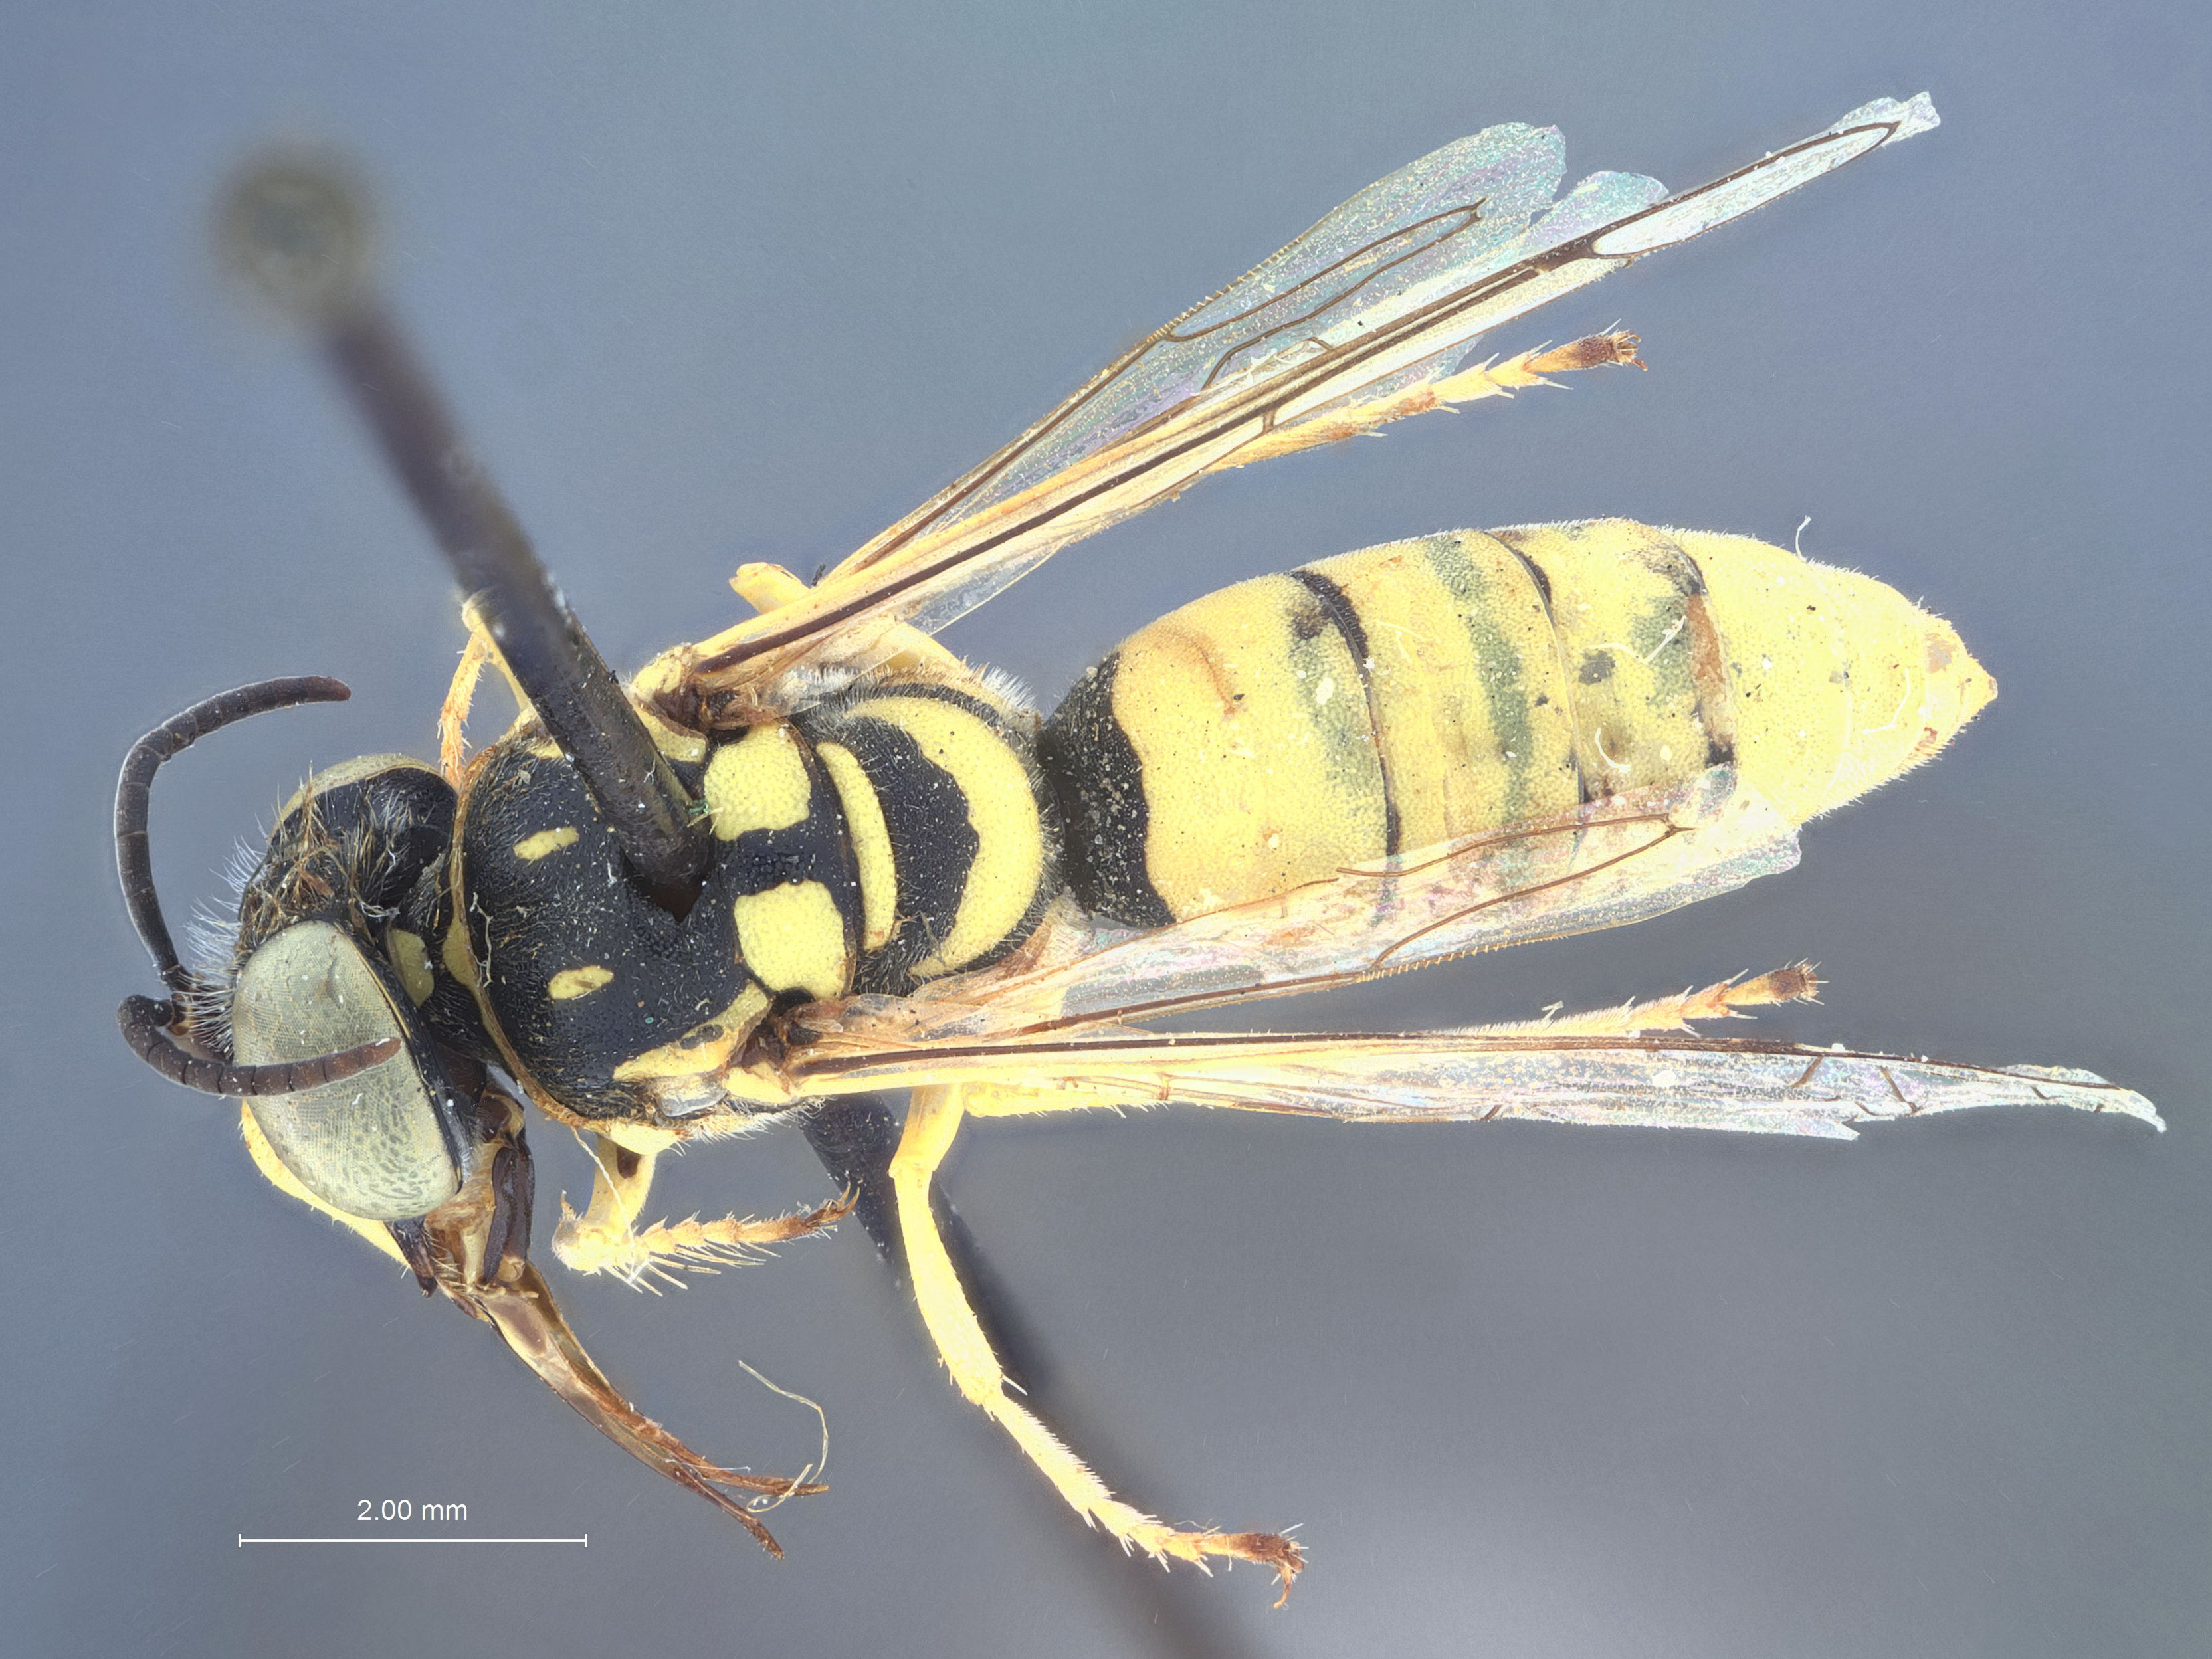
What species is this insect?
Microbembex monodonta
